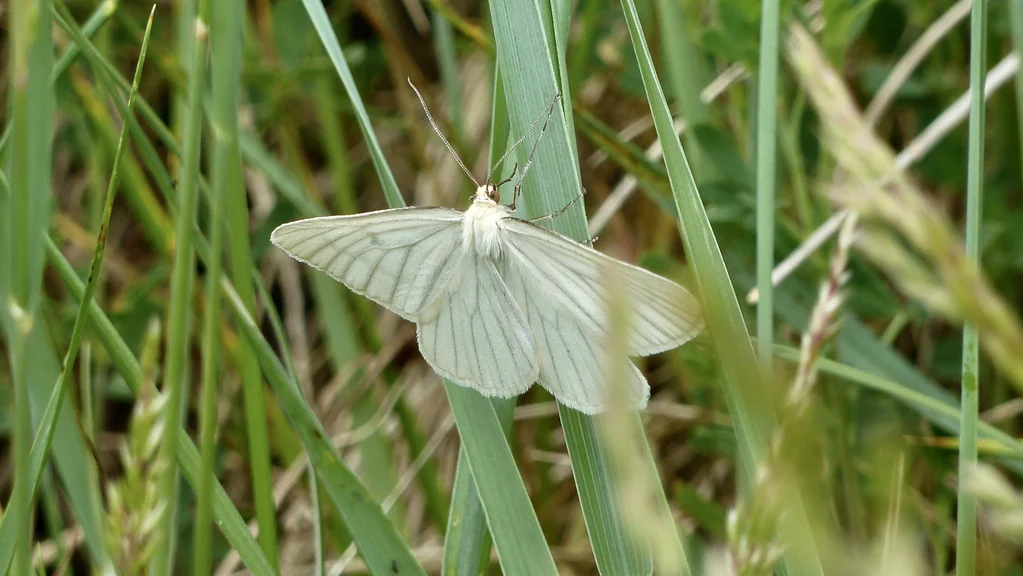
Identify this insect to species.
Siona lineata
